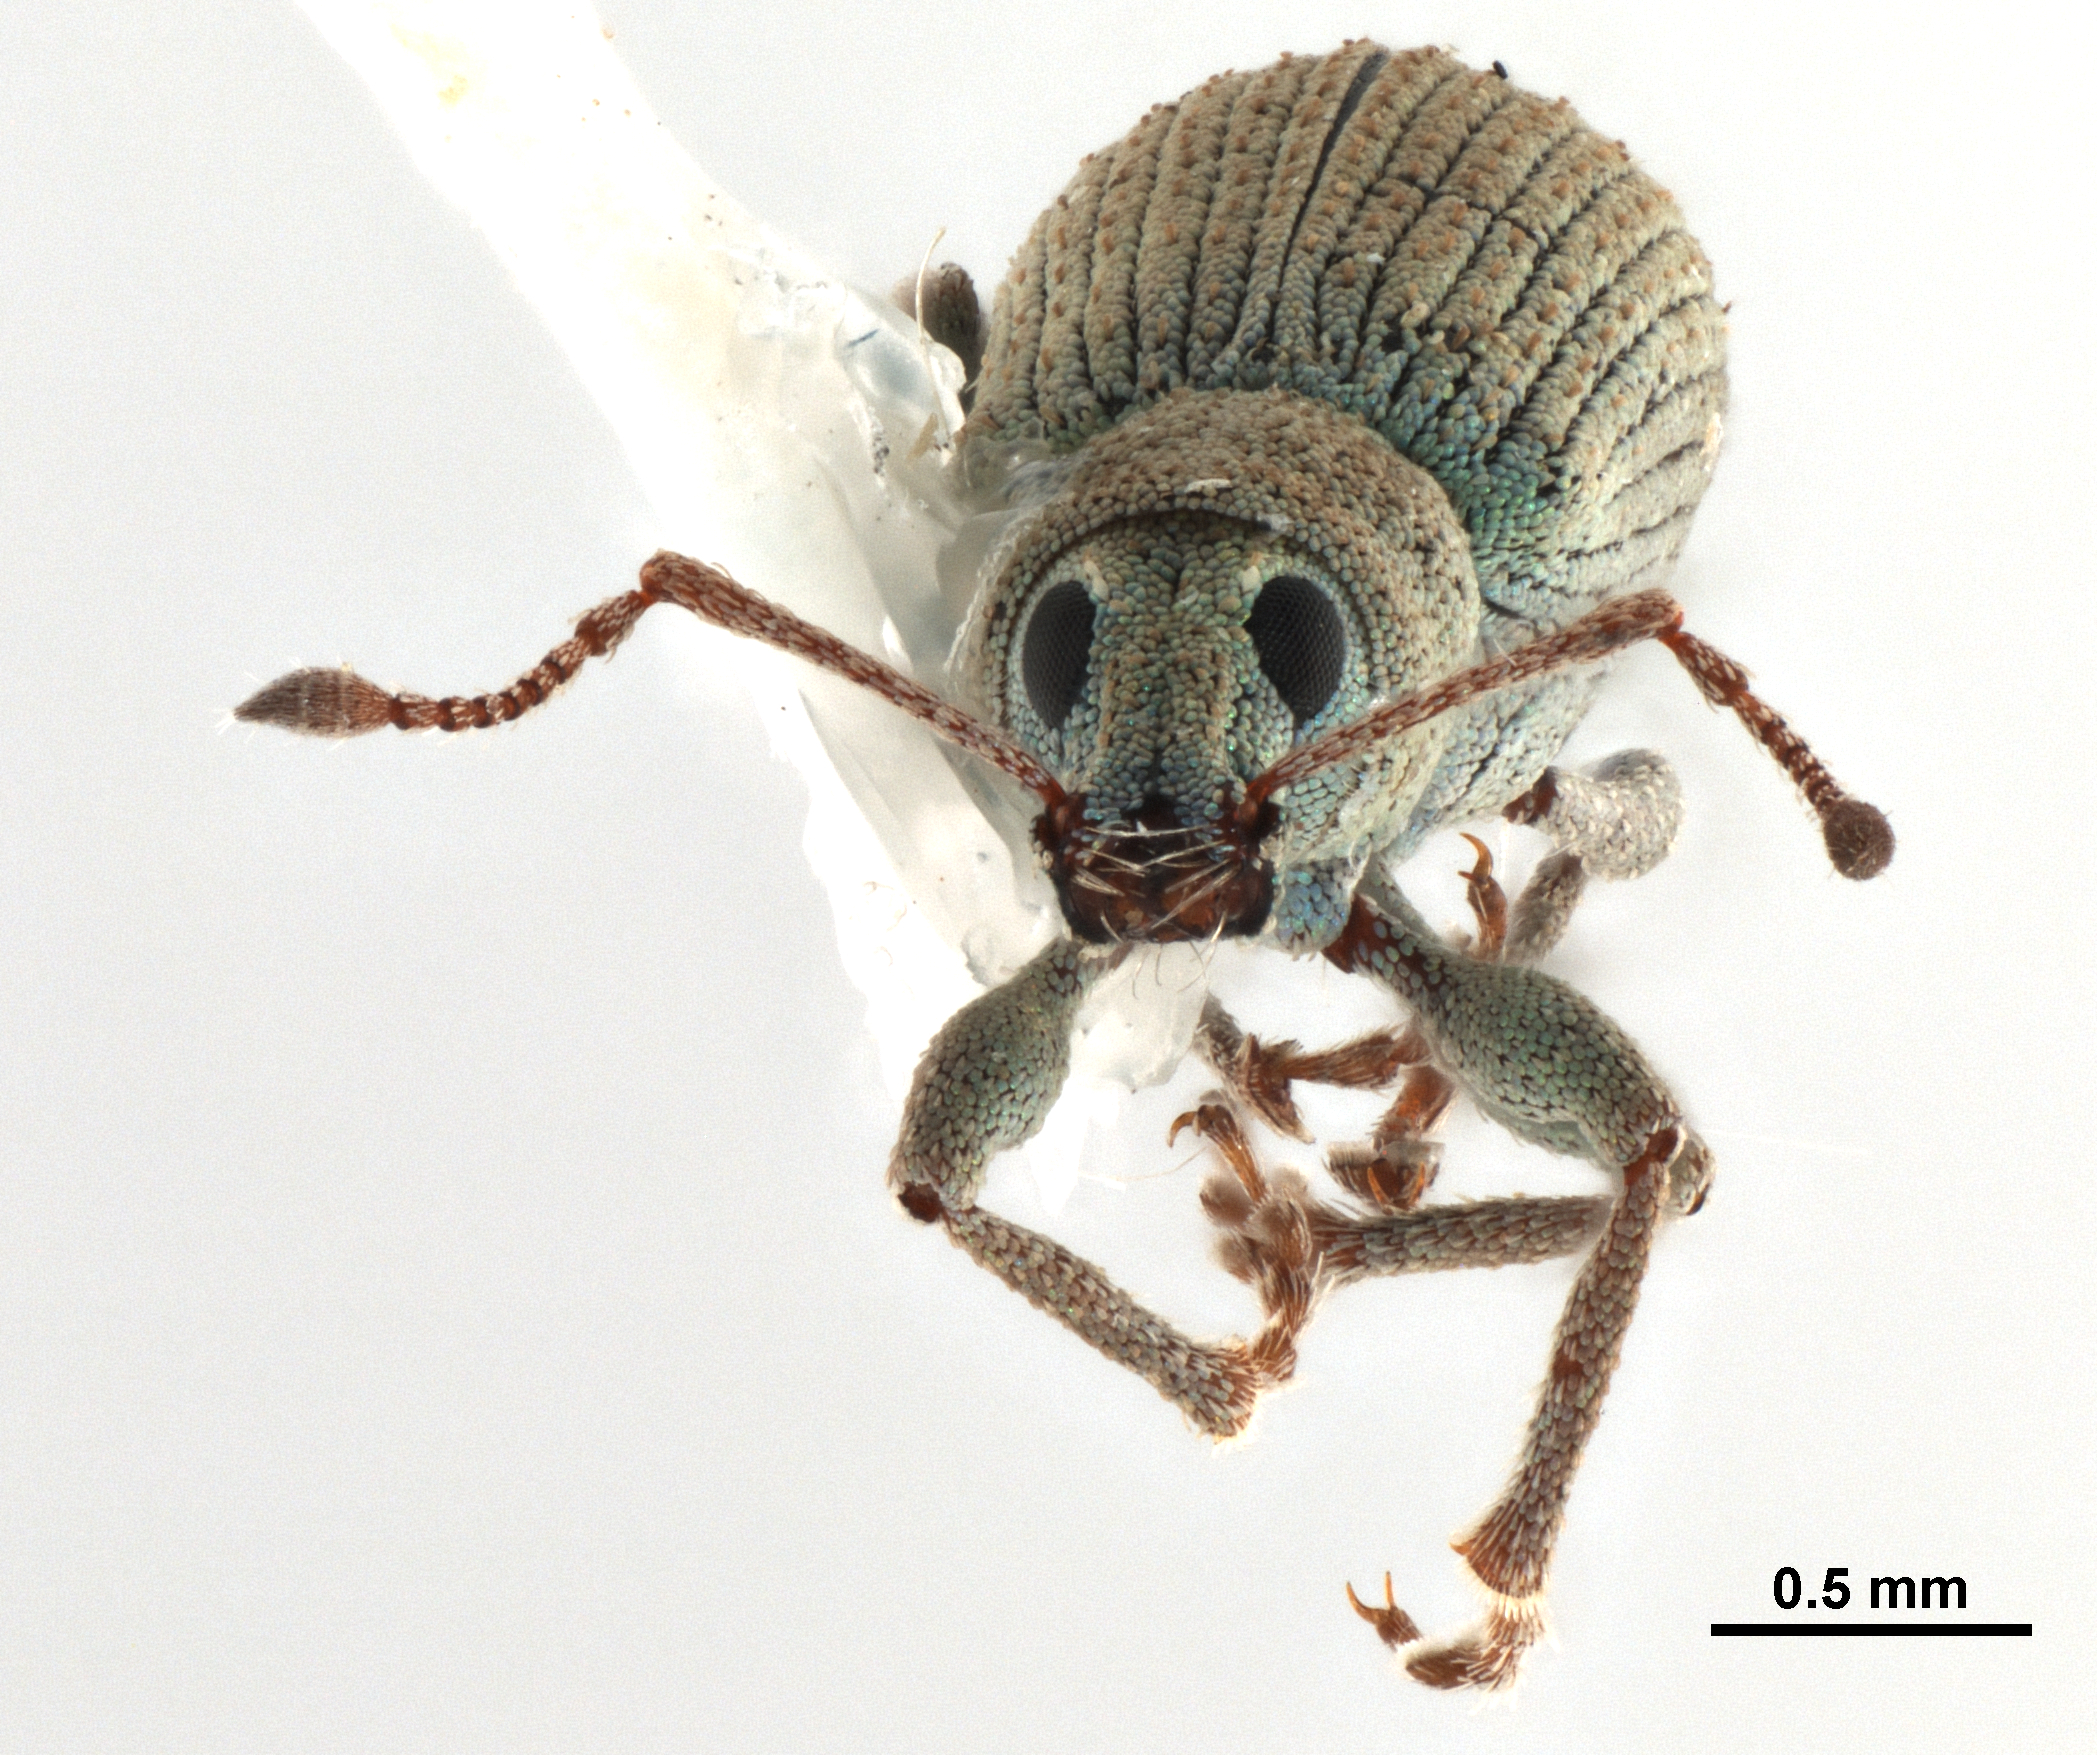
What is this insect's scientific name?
Chloebius psittacinus
